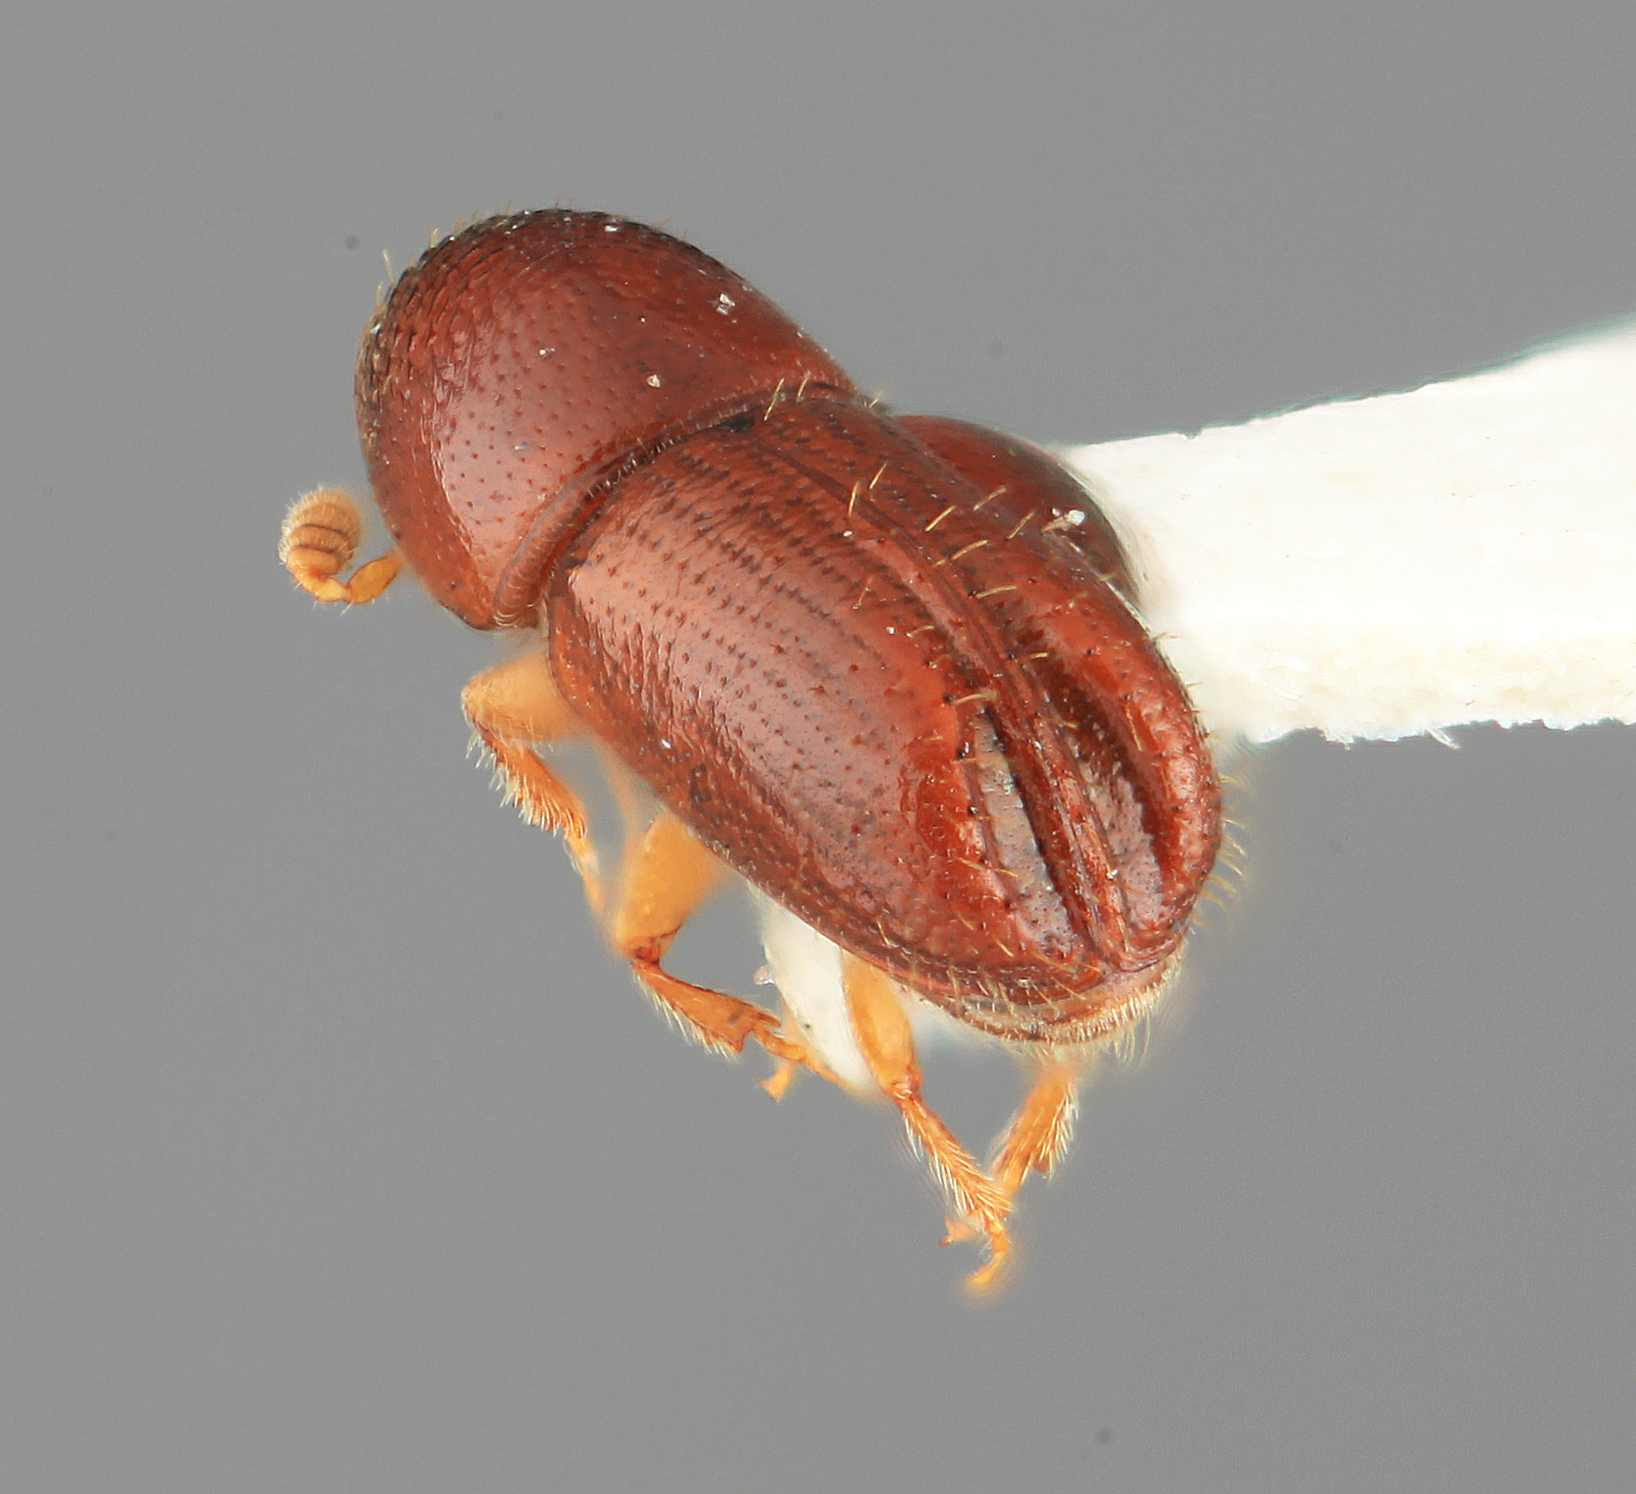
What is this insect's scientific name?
Pityophthorus amiculus
